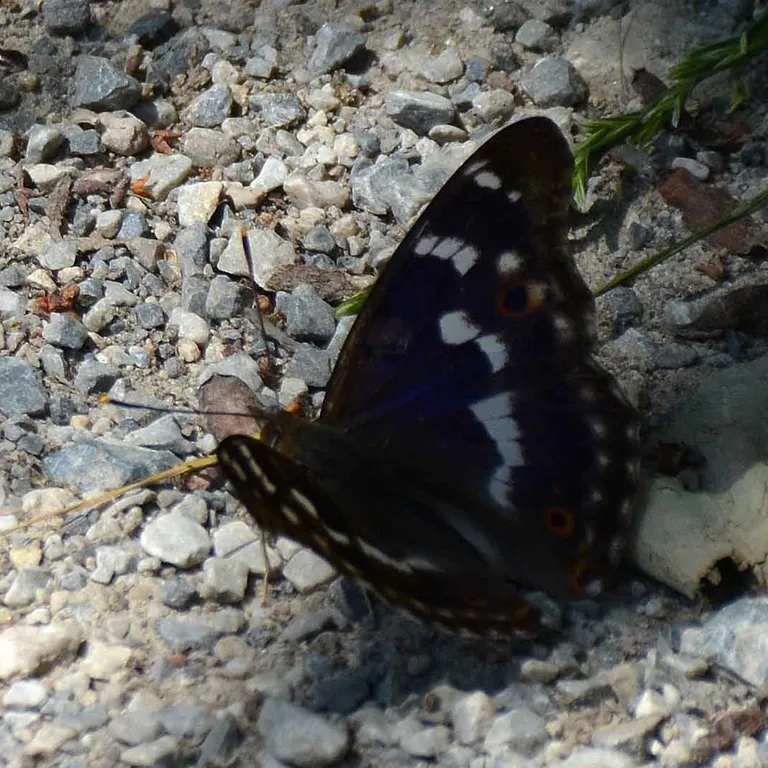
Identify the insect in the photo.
Apatura ilia
